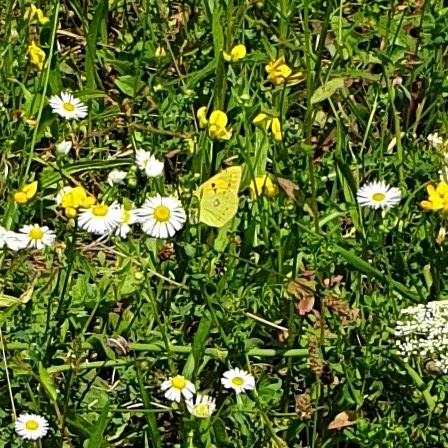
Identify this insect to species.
Colias croceus
